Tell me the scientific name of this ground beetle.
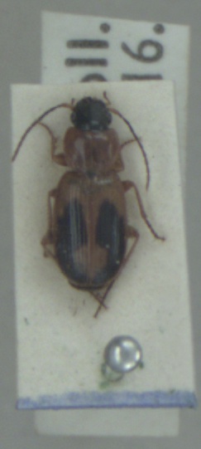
Badister bullatus
